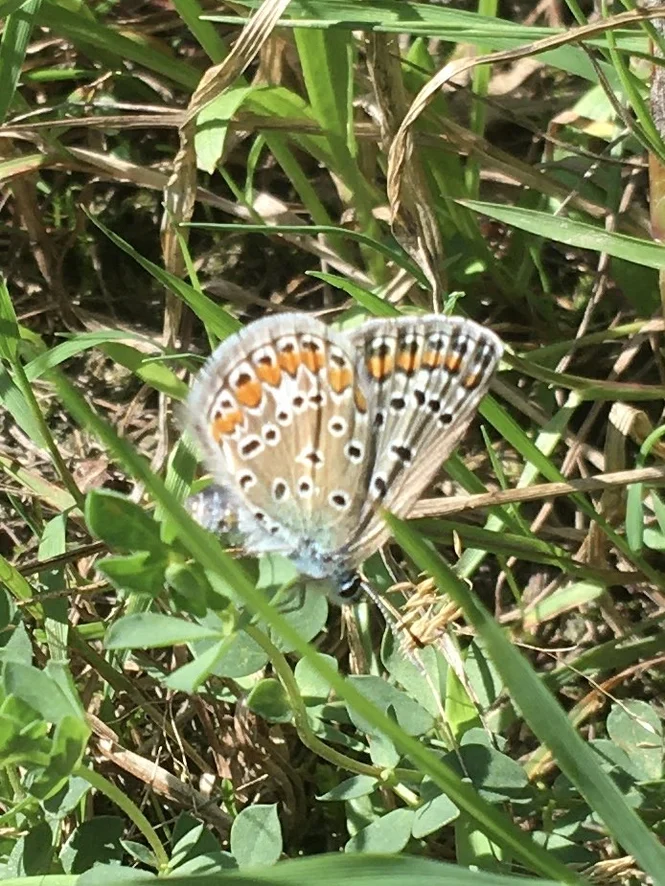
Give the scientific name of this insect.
Polyommatus icarus
